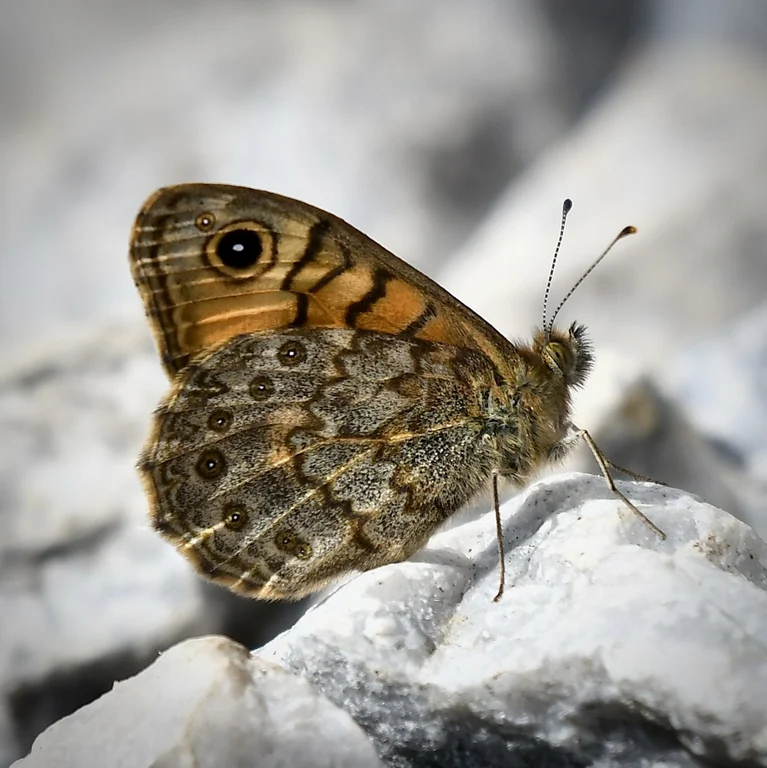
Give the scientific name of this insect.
Lasiommata megera (also Pararge megera)
